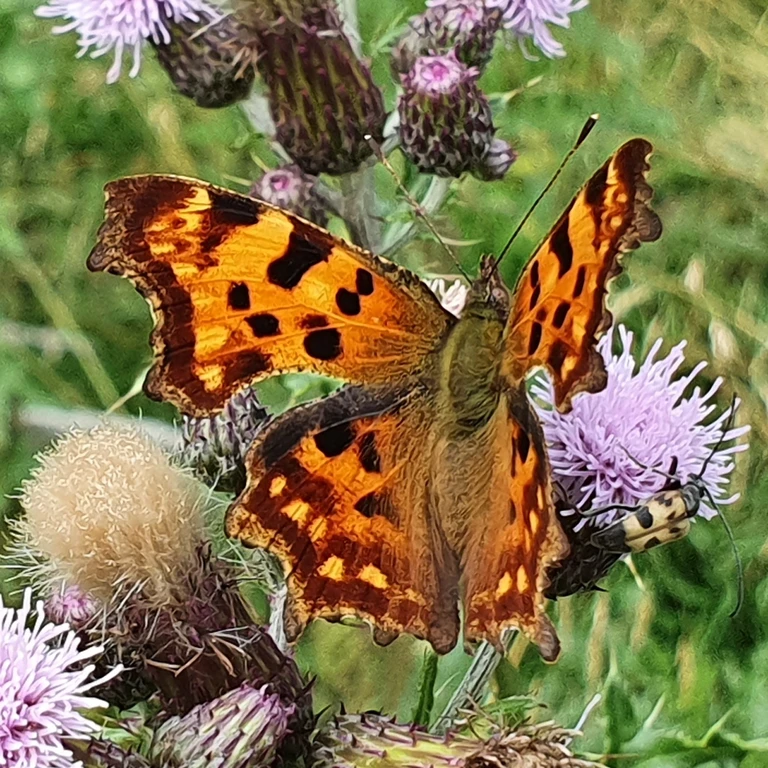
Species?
Polygonia c-album
